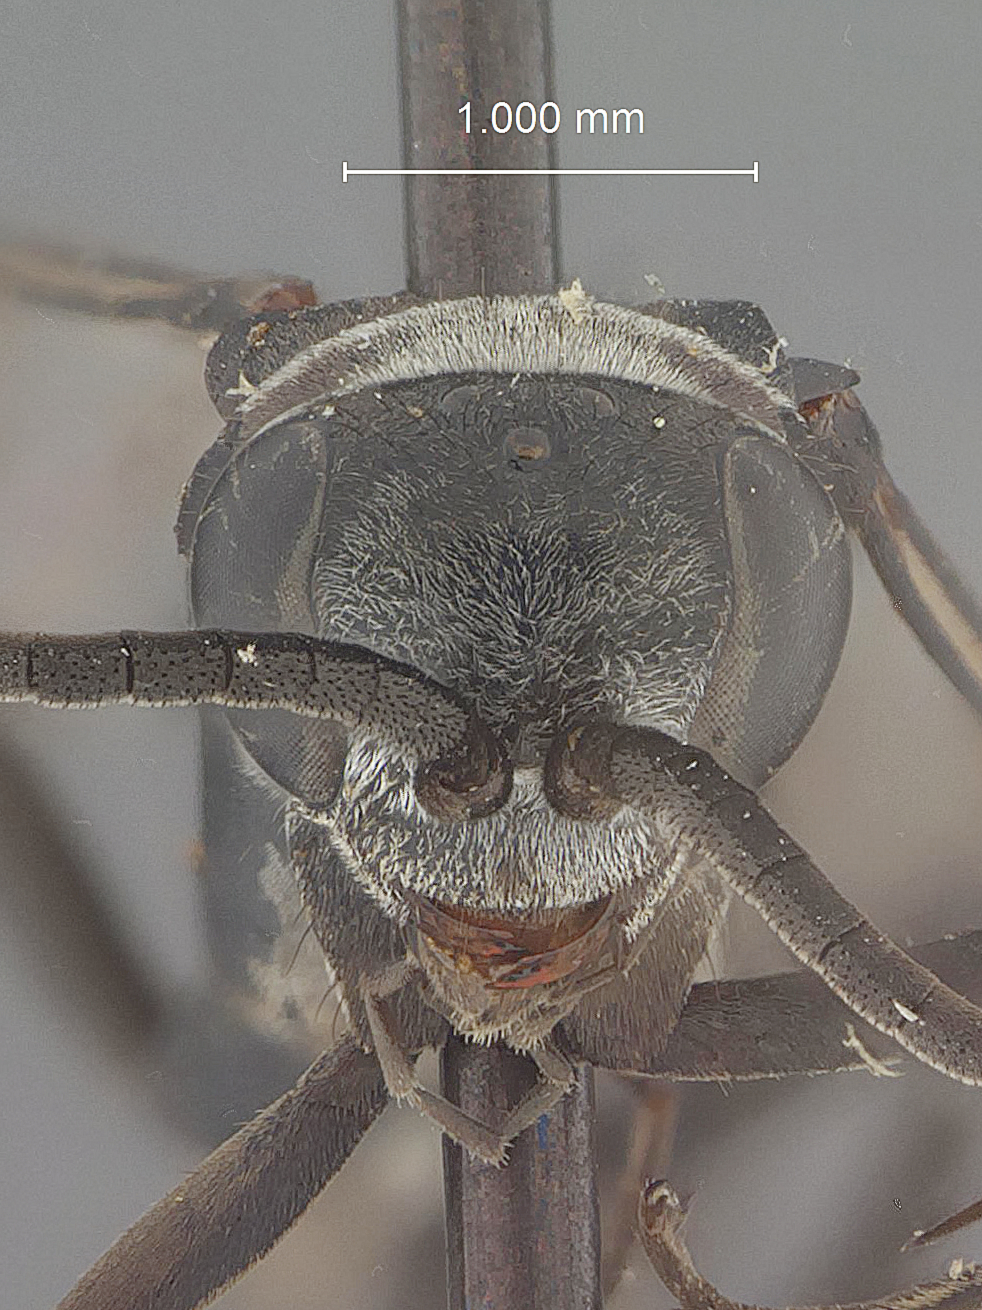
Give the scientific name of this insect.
Evagetes asignus
